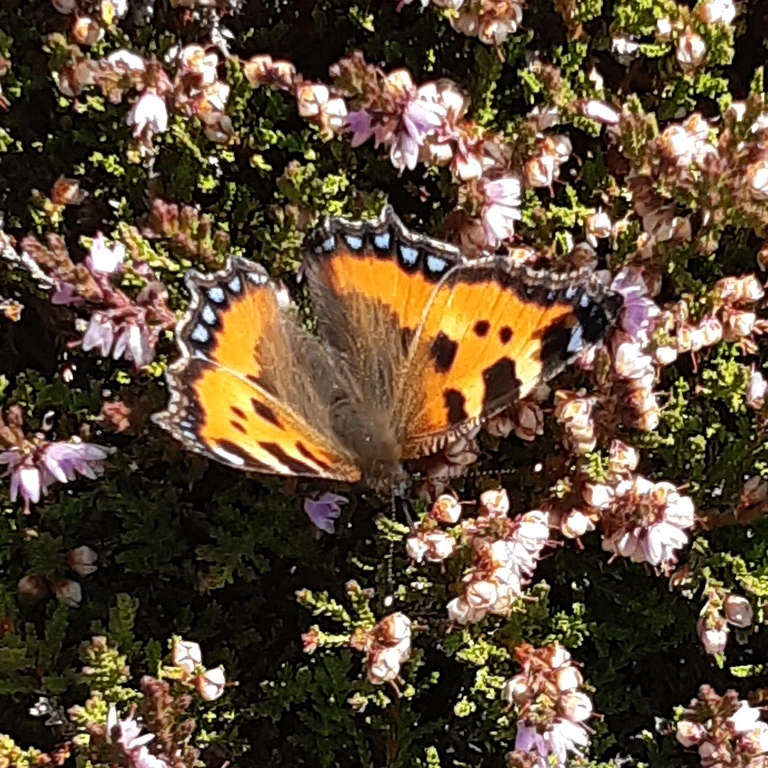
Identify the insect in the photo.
Aglais urticae
